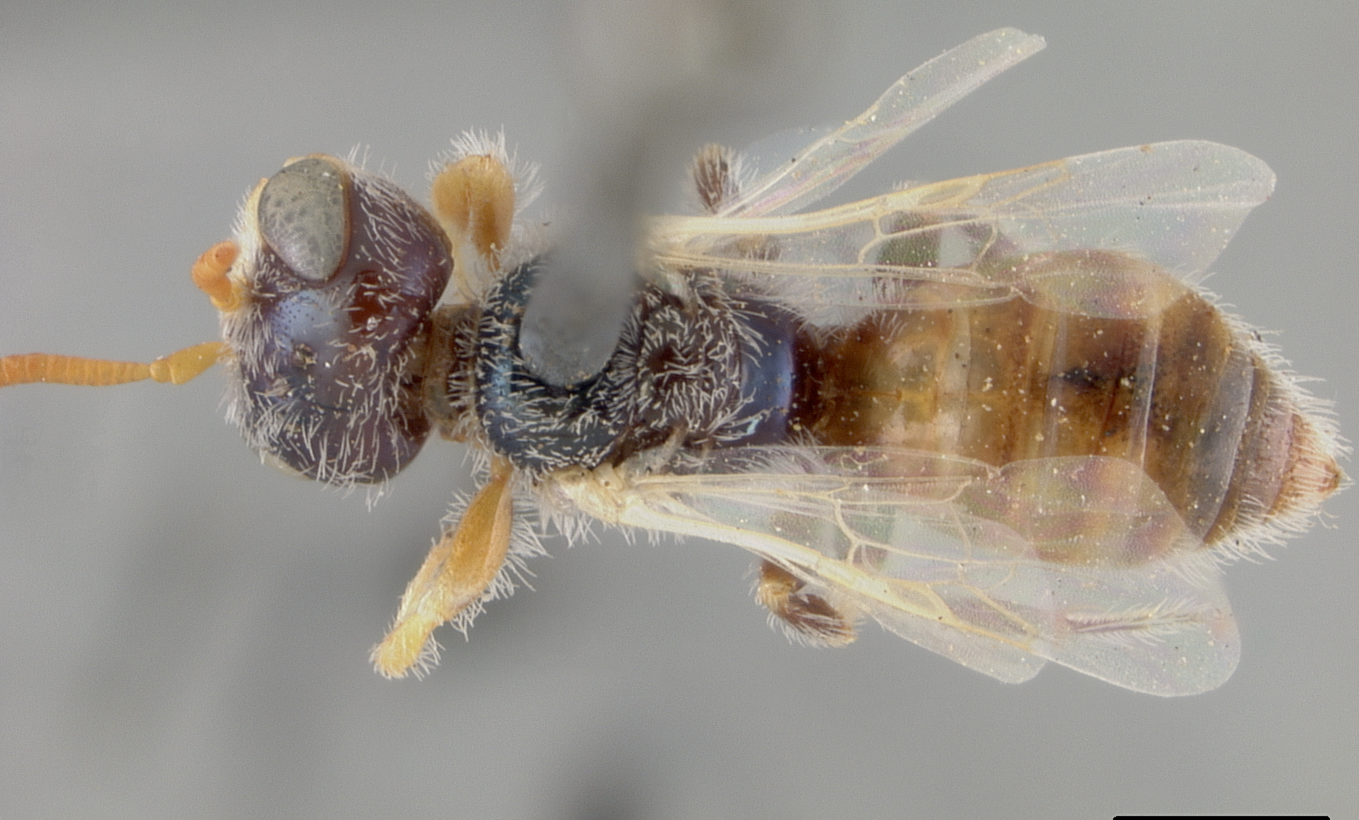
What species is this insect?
Perdita sidae
